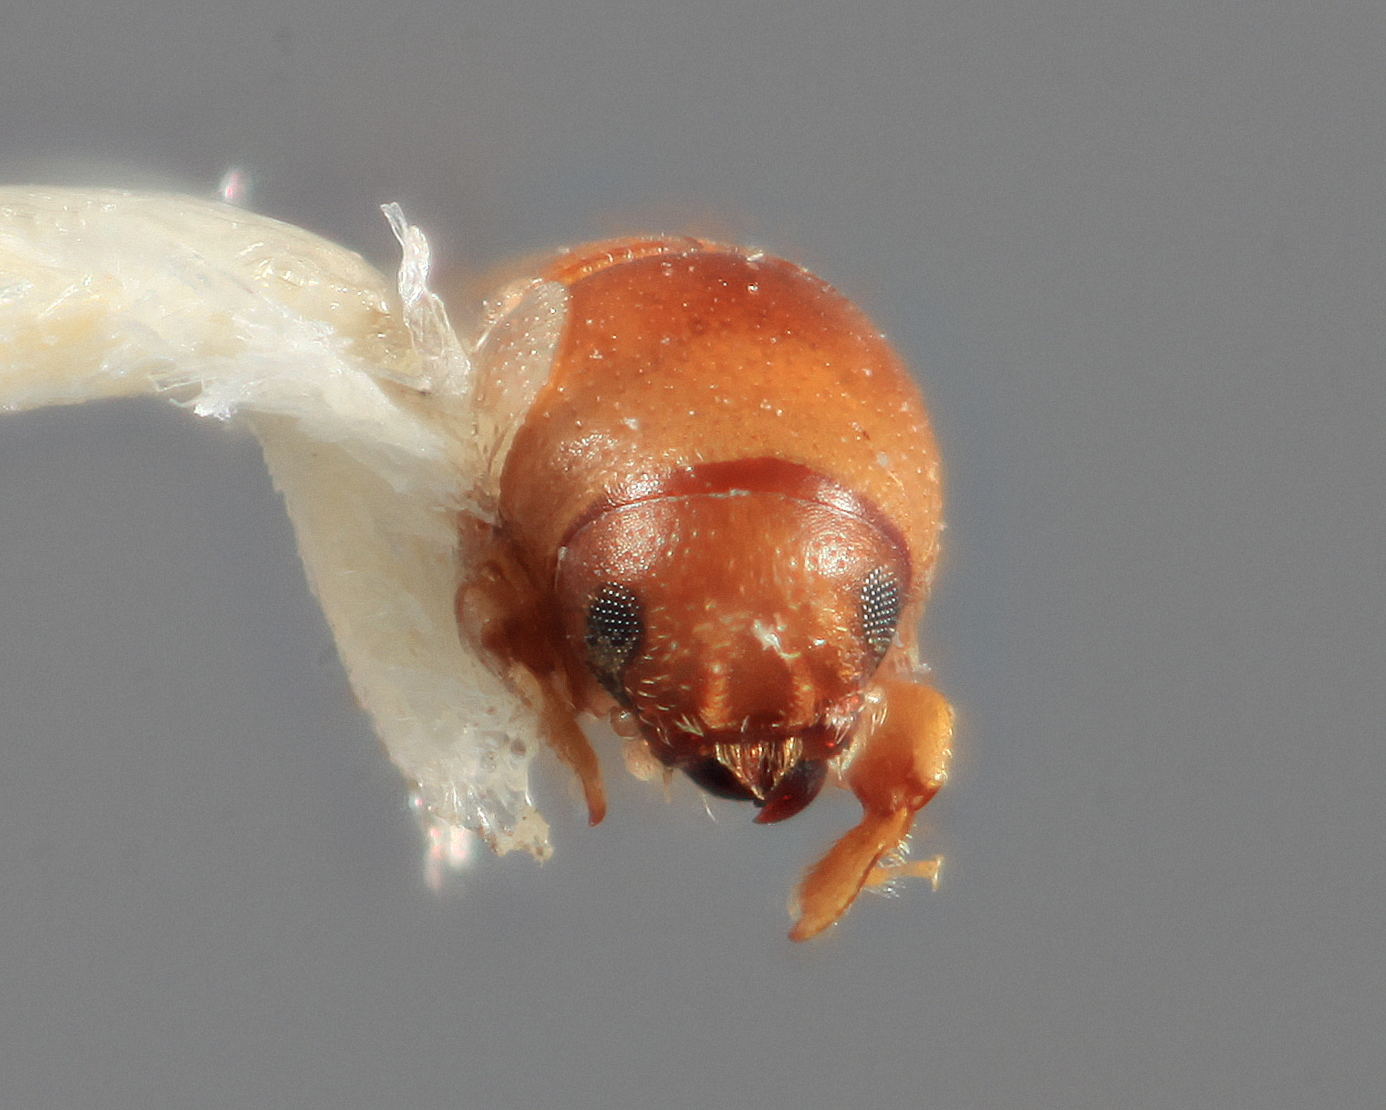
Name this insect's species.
Cnemonyx equihuai
